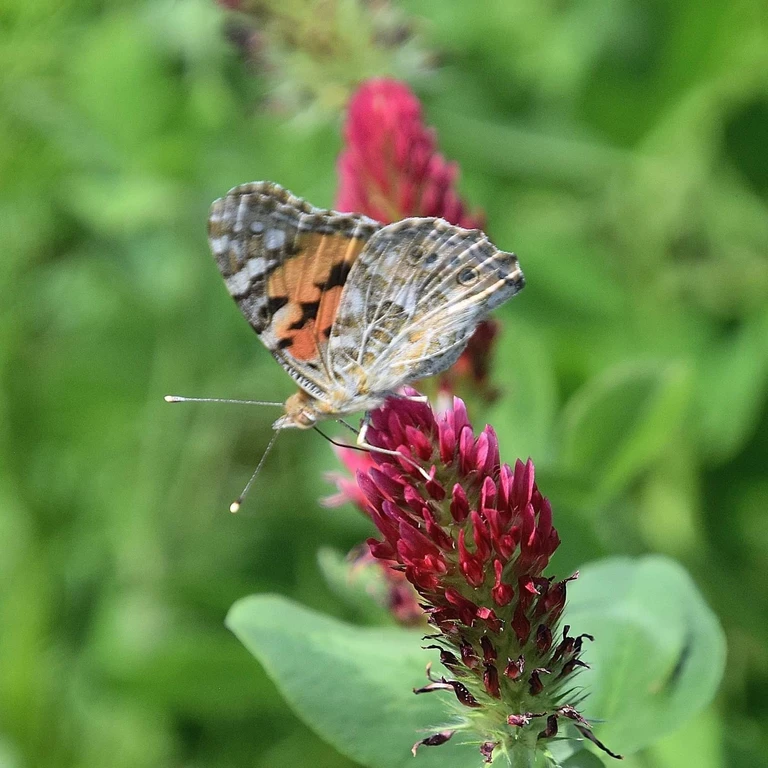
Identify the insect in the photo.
Vanessa cardui
